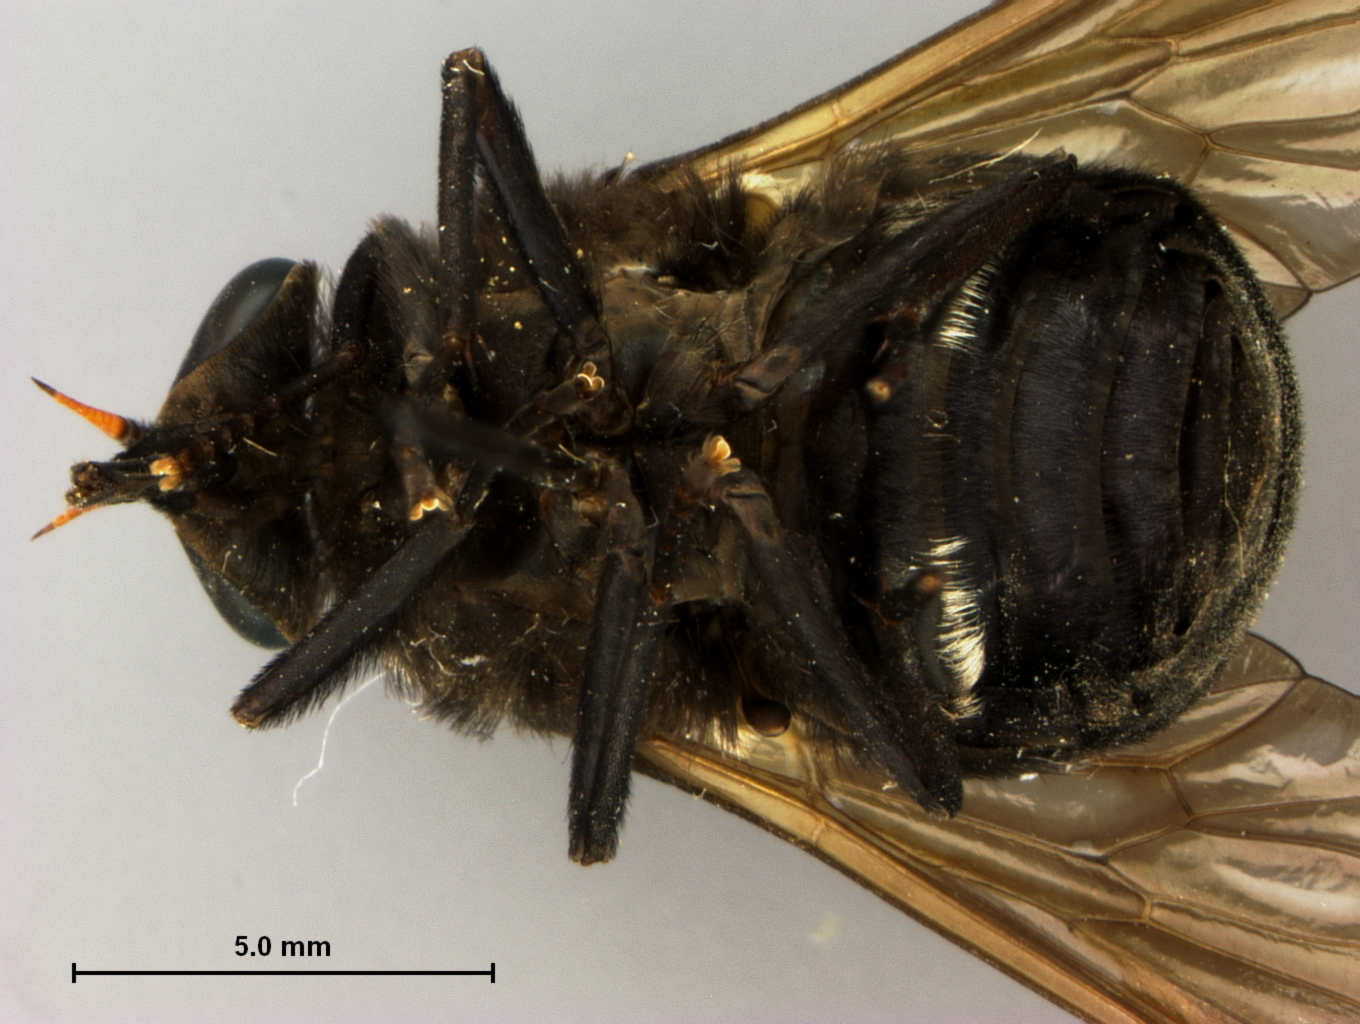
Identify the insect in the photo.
Stonemyia velutina (also Stonemyia albomacula)
